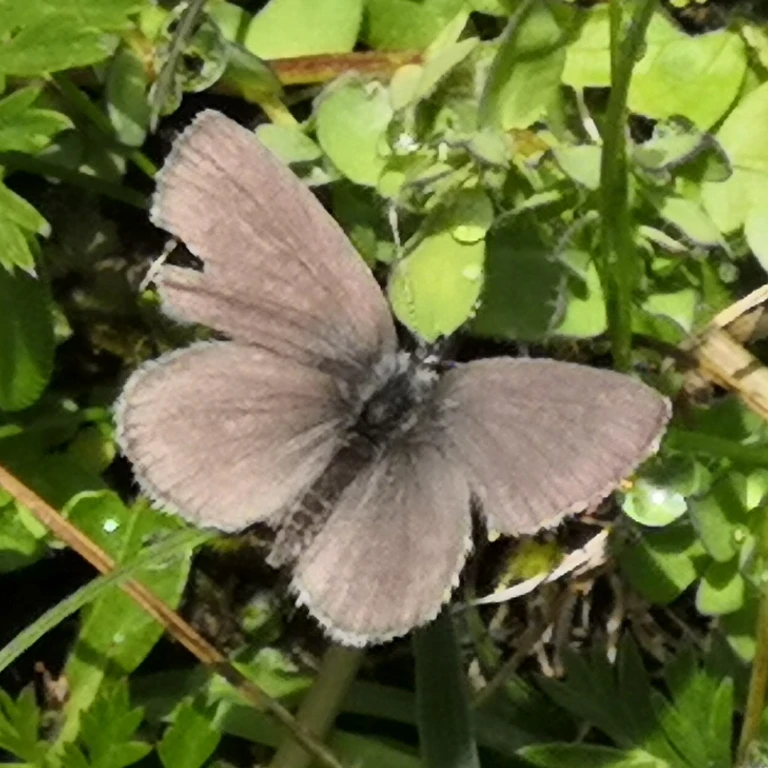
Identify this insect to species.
Agriades orbitulus (also Albulina orbitulus)
